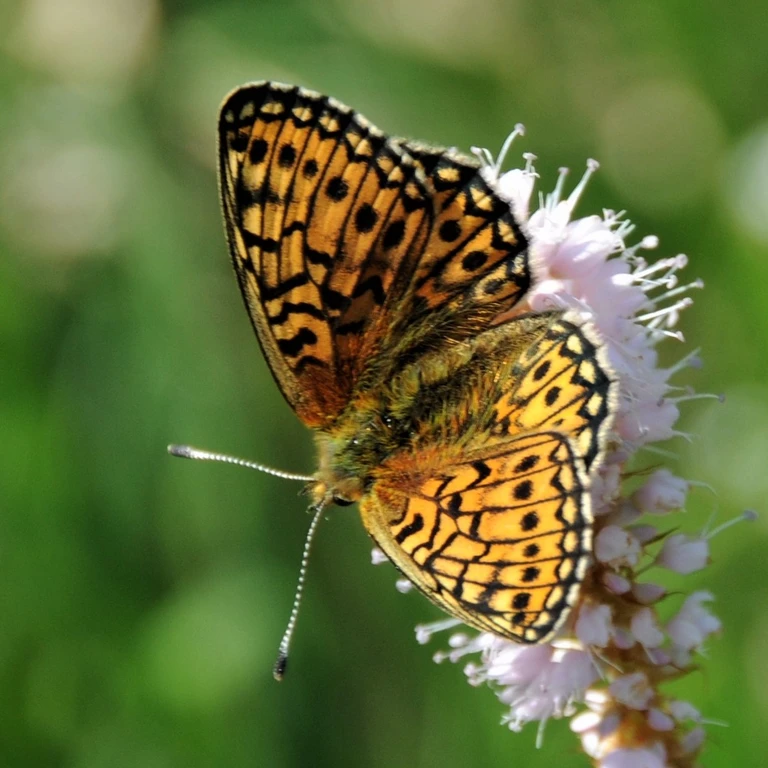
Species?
Boloria eunomia
